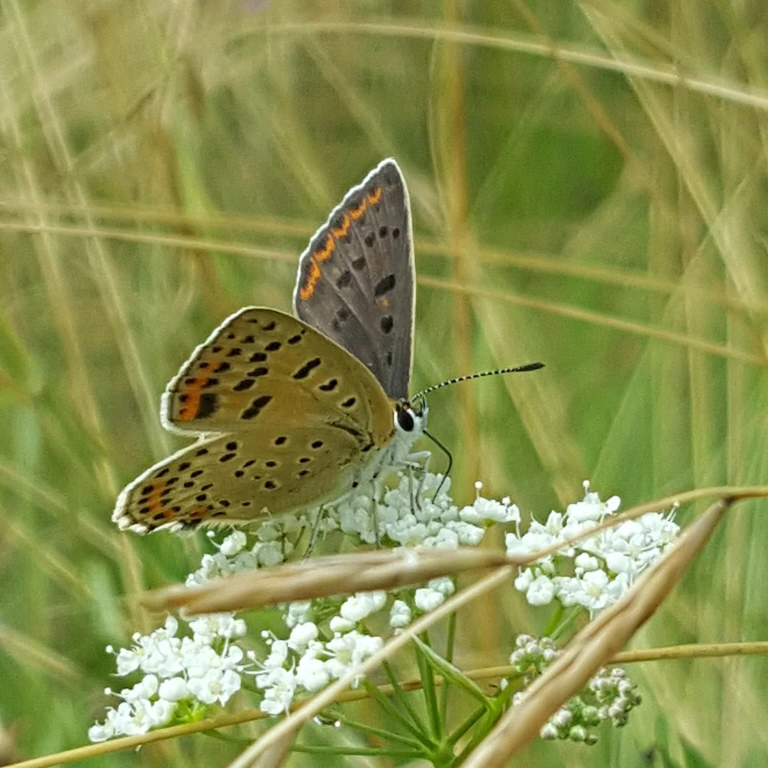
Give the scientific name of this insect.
Lycaena tityrus (also Loweia tityrus)
